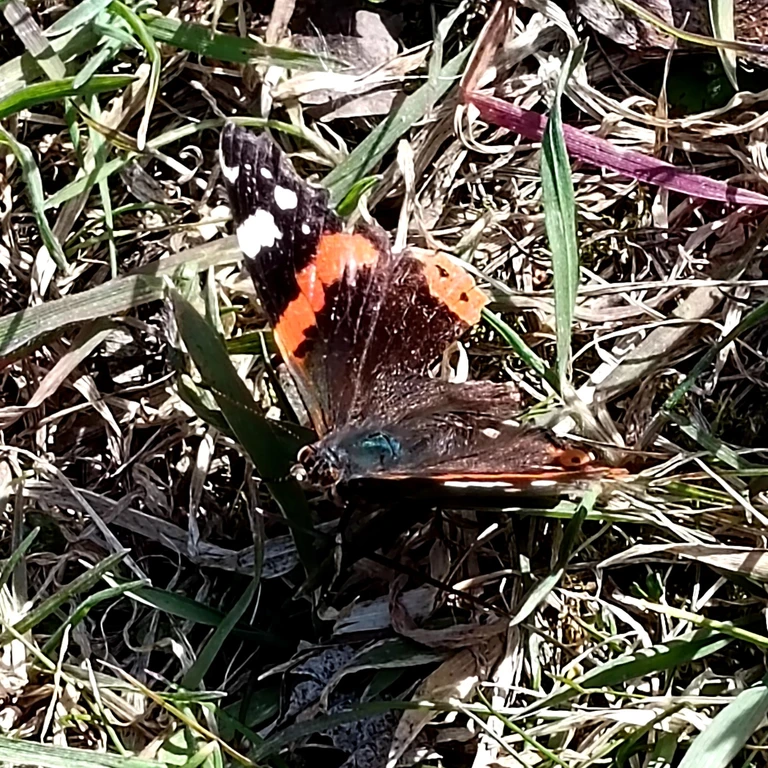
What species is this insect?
Vanessa atalanta
